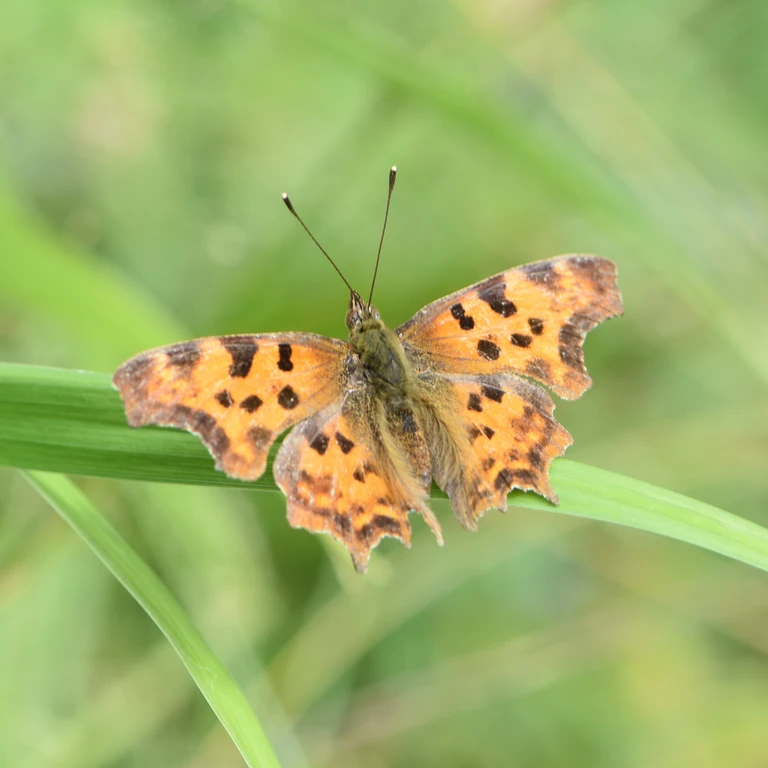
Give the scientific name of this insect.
Polygonia c-album
